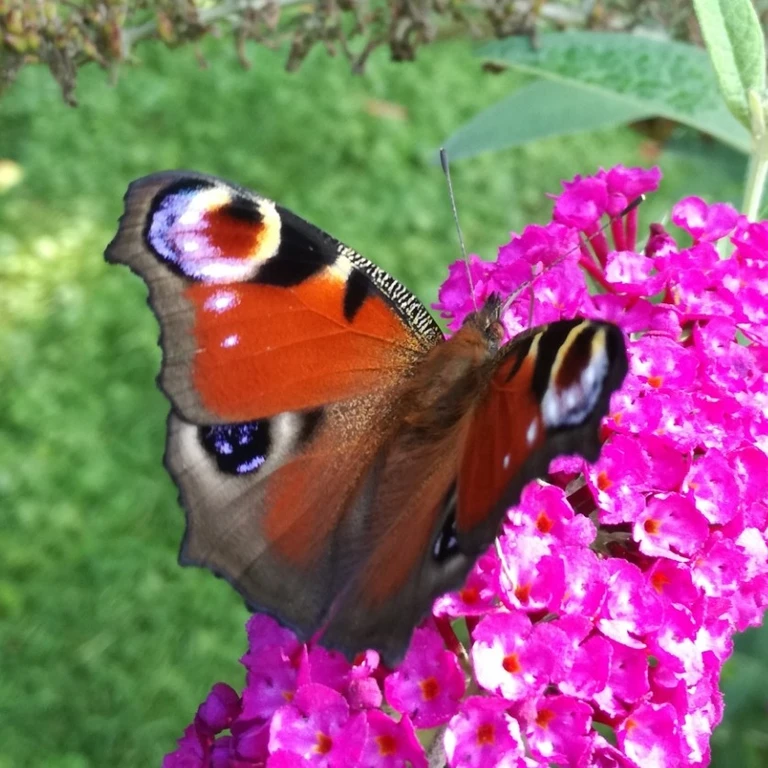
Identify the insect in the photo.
Aglais io
